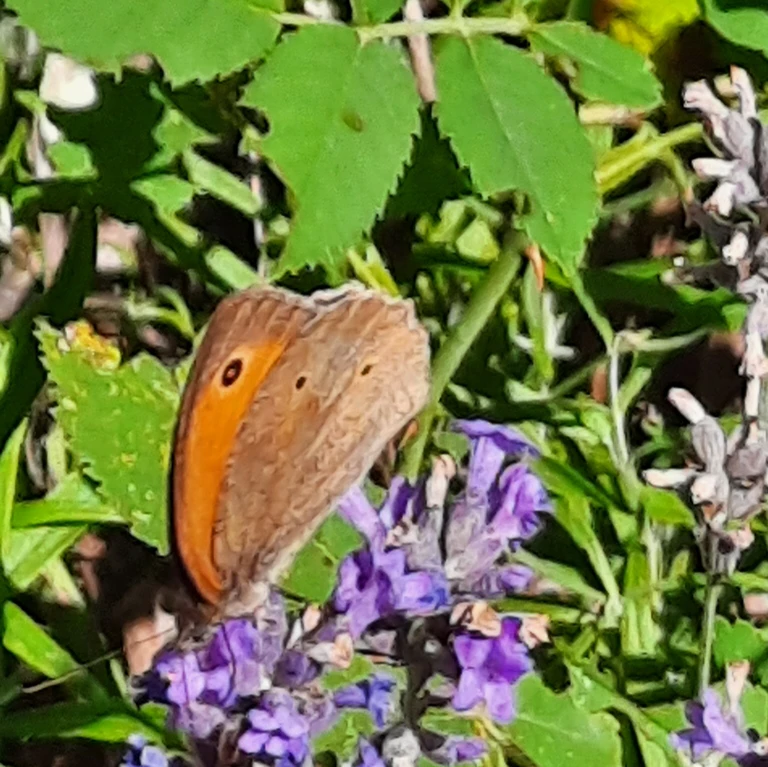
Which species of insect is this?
Maniola jurtina
